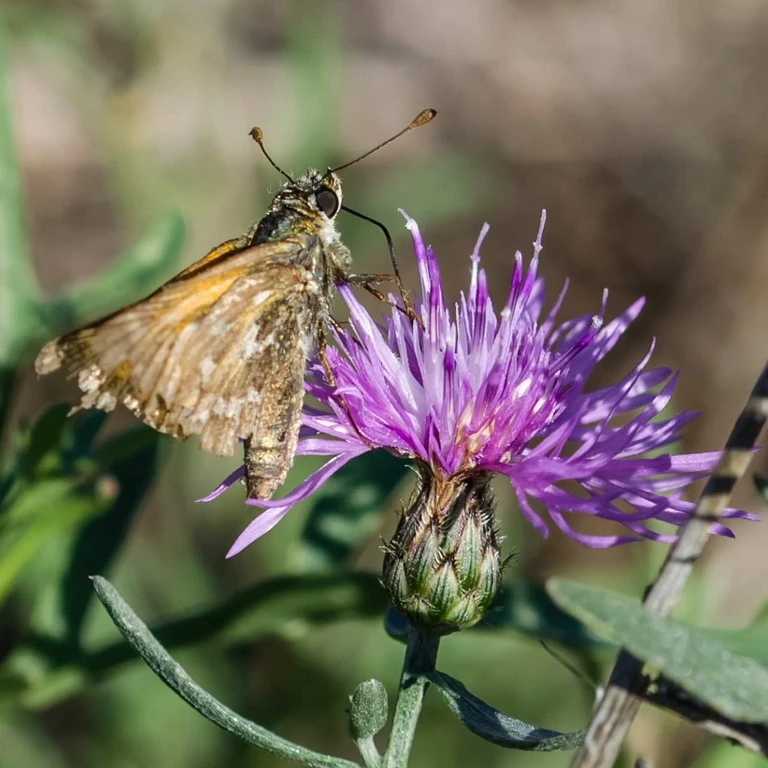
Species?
Ochlodes sylvanus (also Ochlodes venata)
